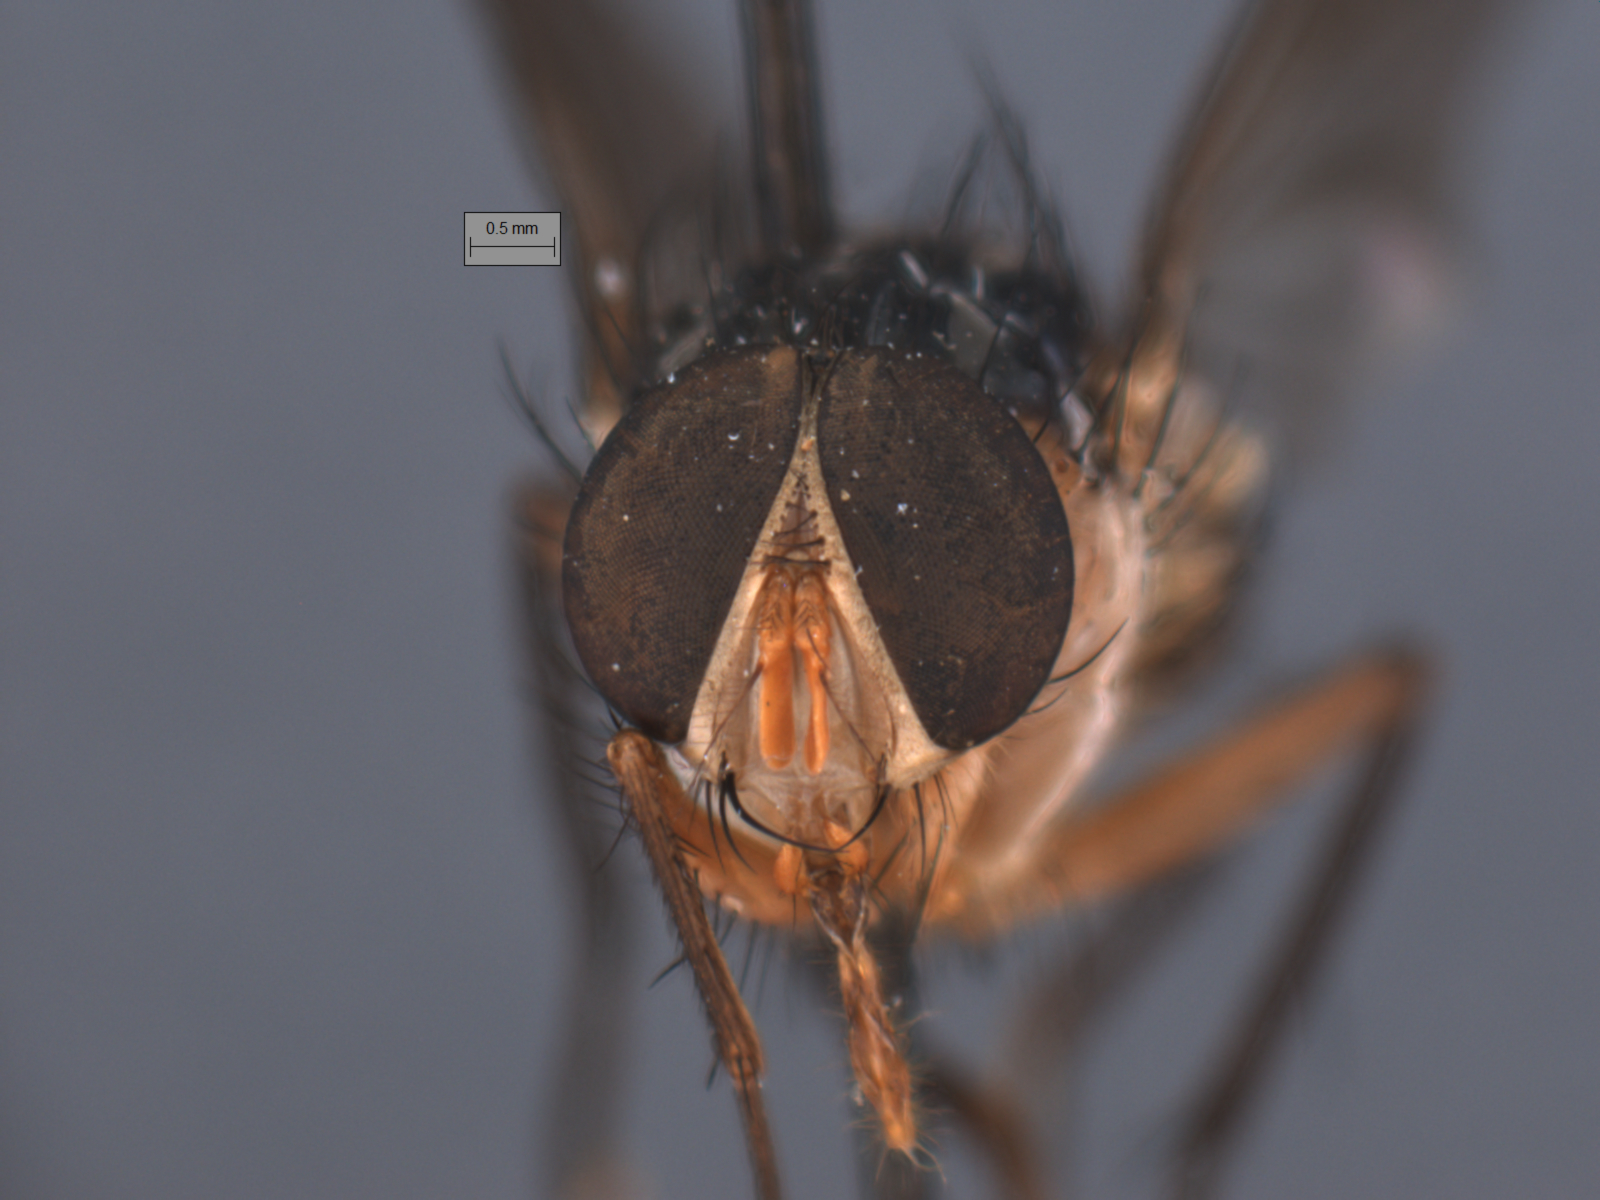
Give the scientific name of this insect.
Huascaromusca semiflava
